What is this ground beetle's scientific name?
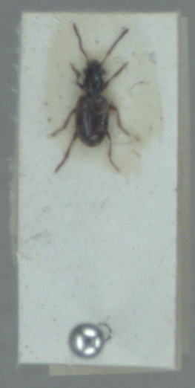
Bembidion articulatum
